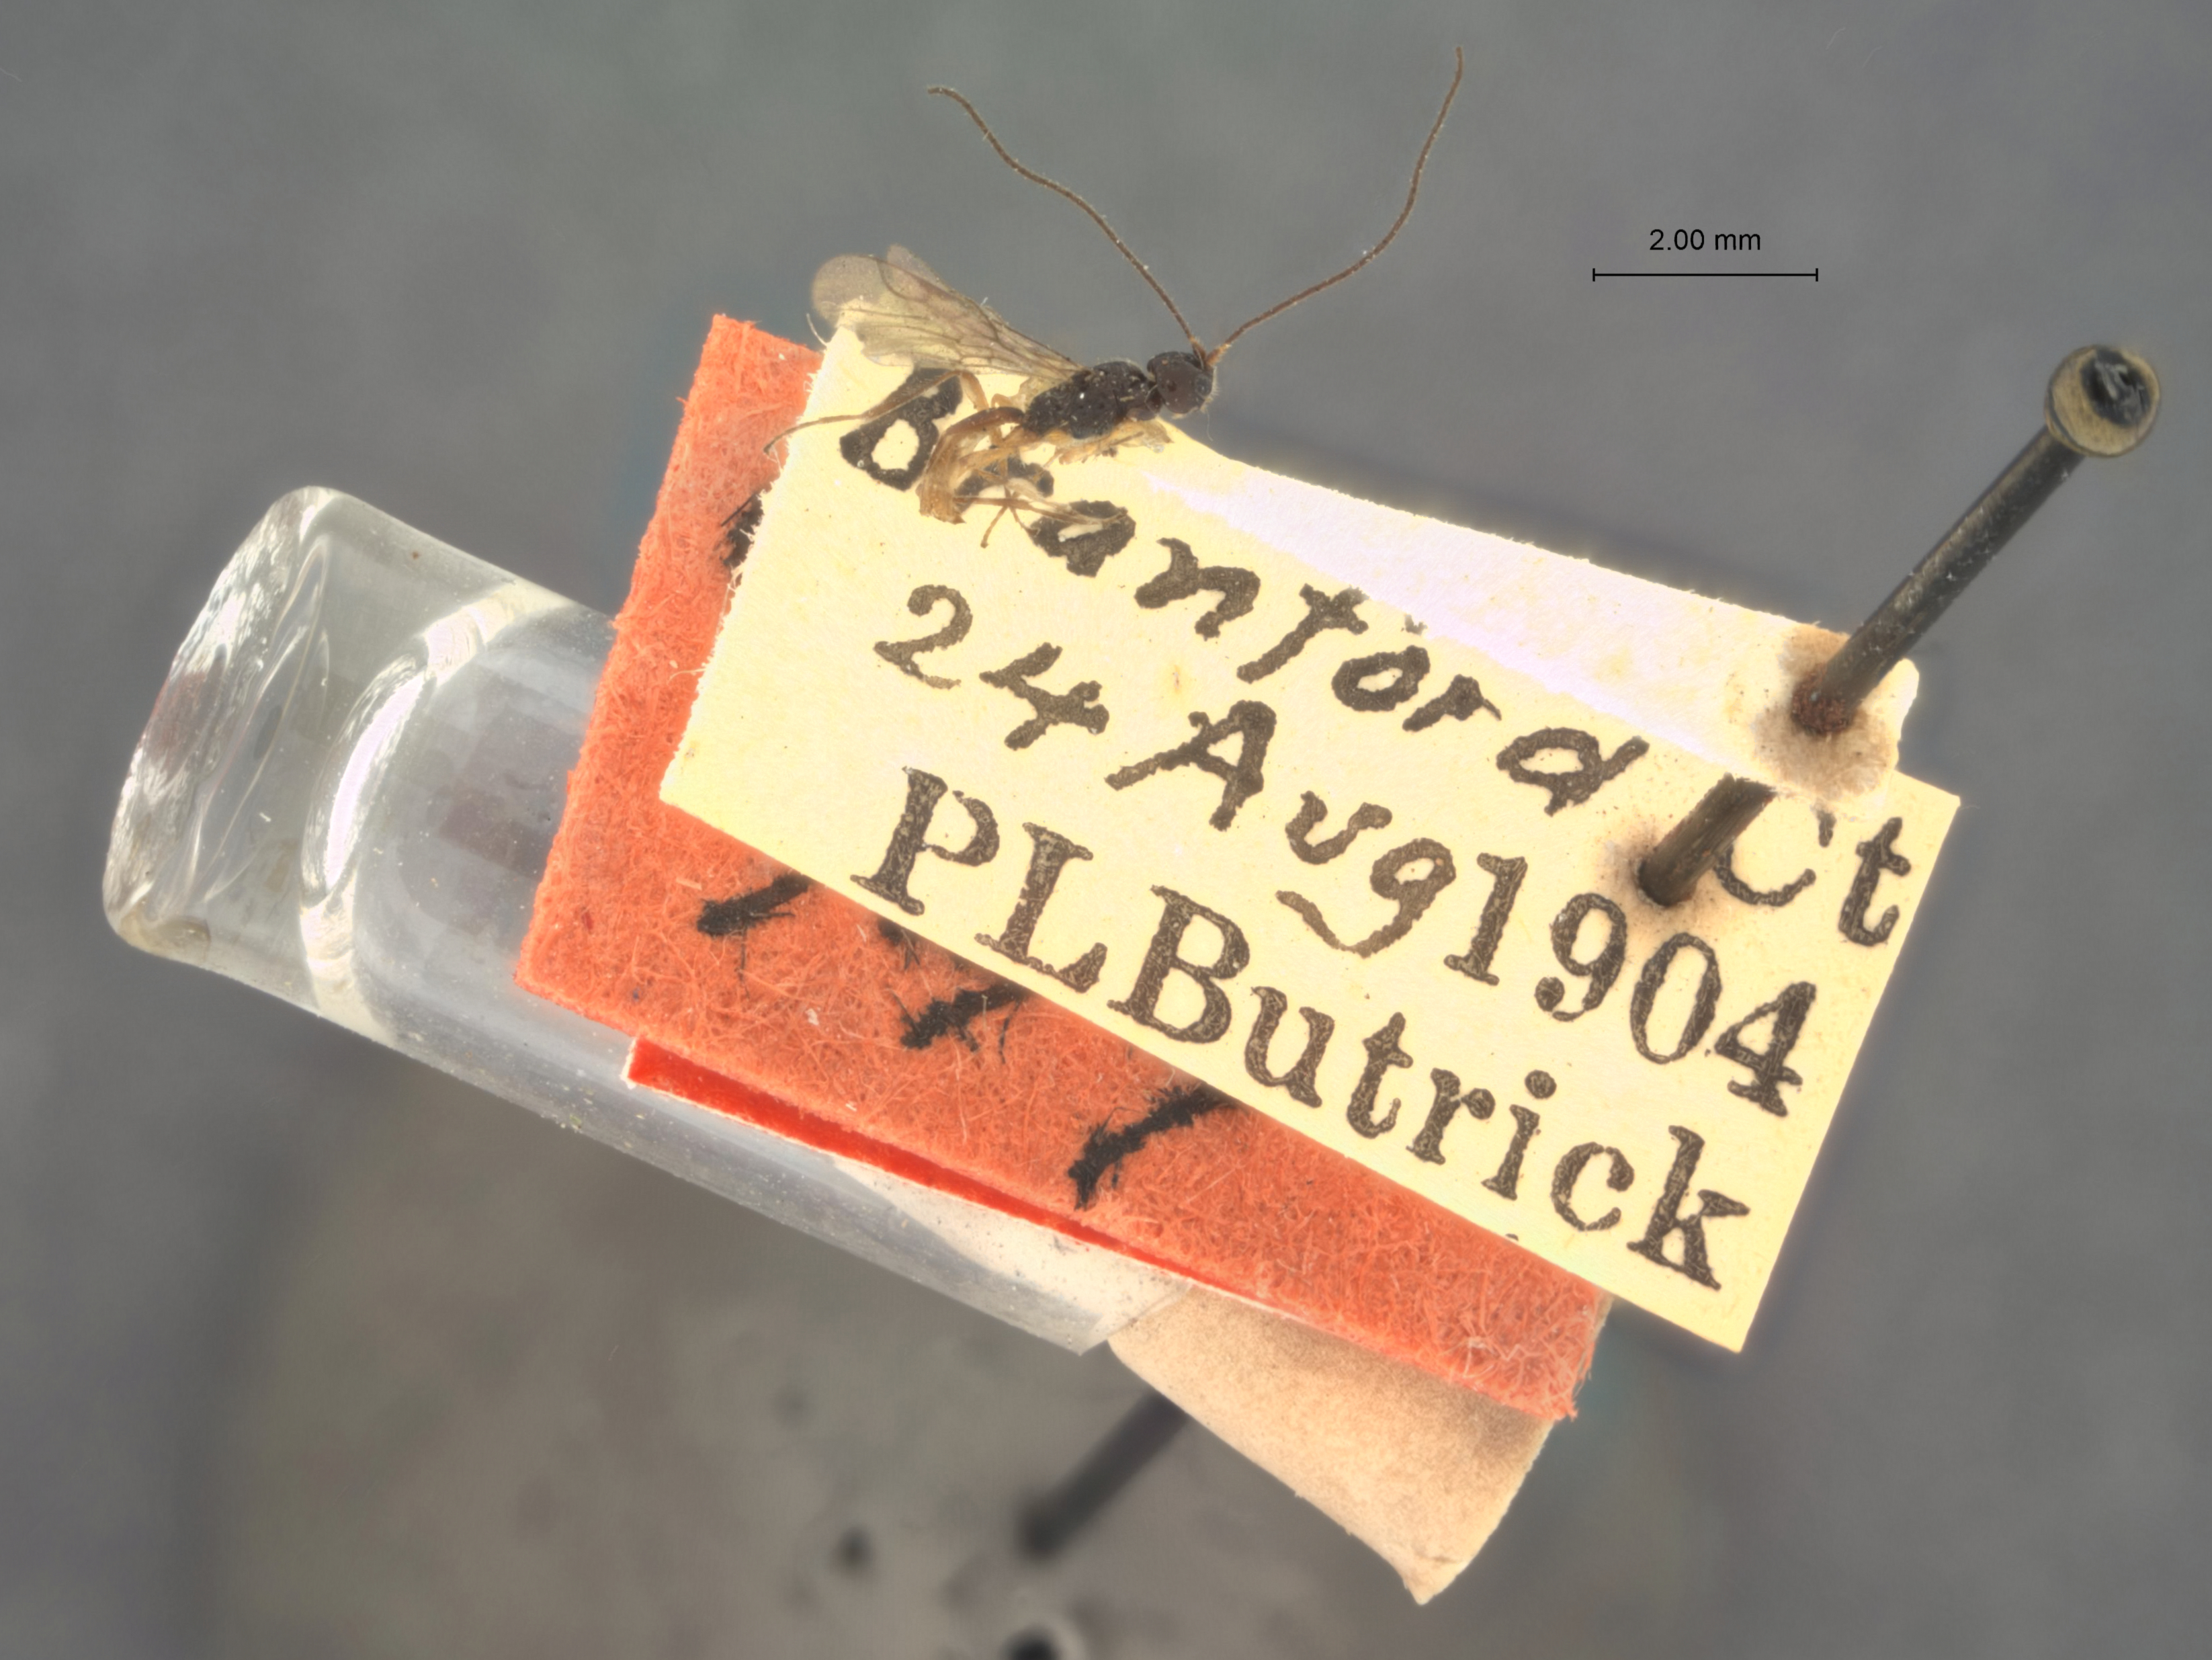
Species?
Eriocoelinius mahackemoi
